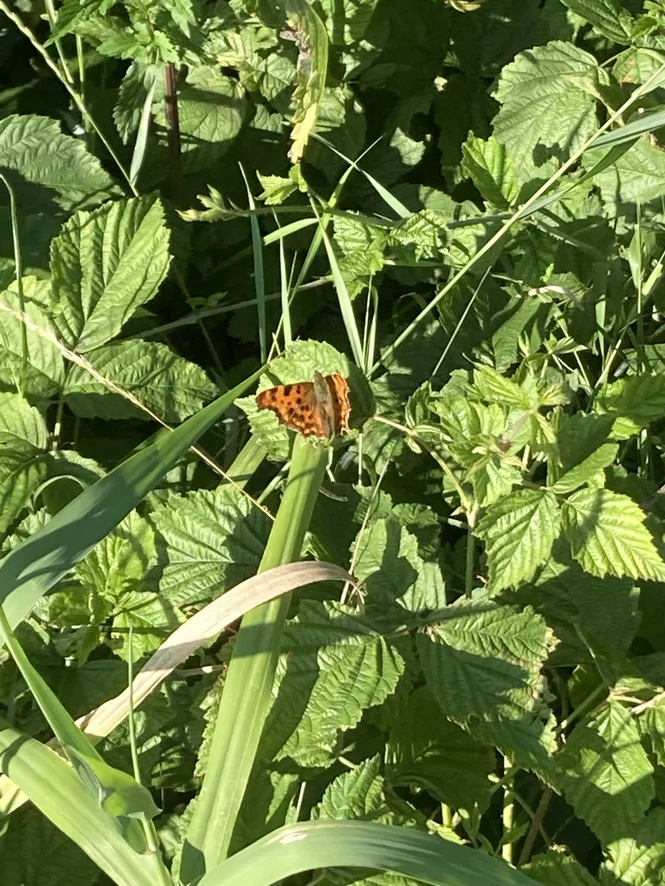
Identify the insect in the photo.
Polygonia c-album
